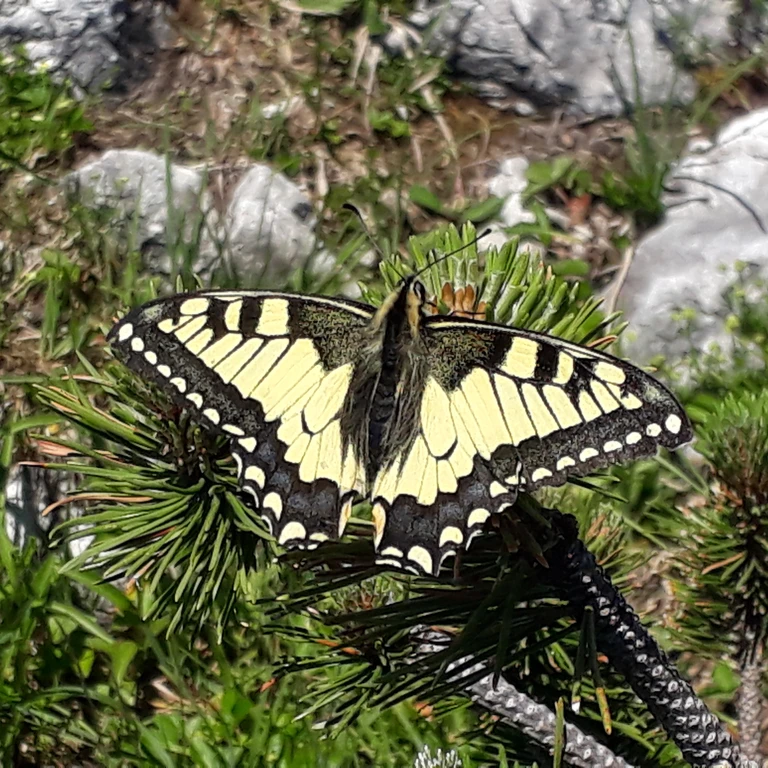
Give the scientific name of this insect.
Papilio machaon
